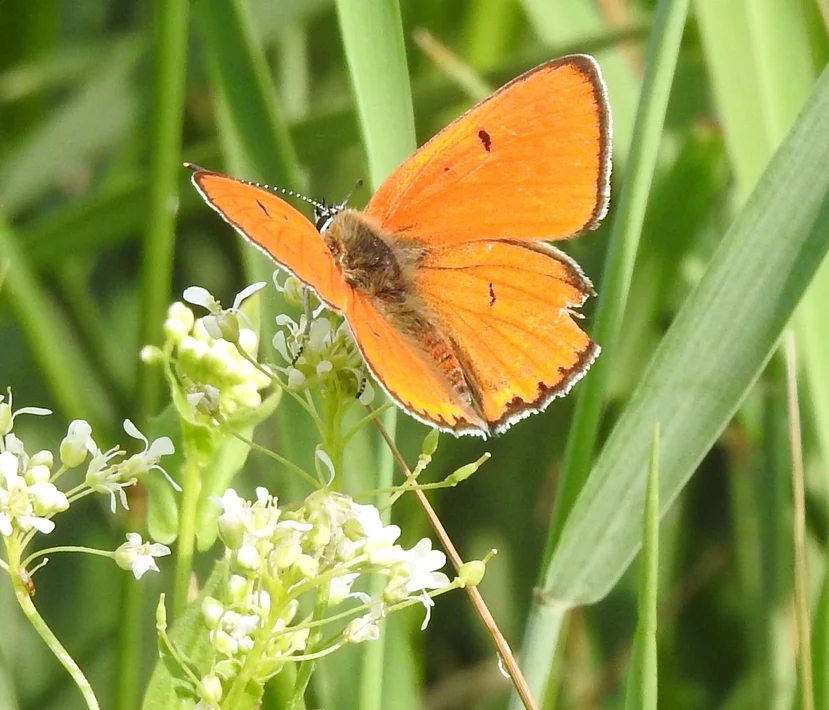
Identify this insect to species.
Lycaena dispar
